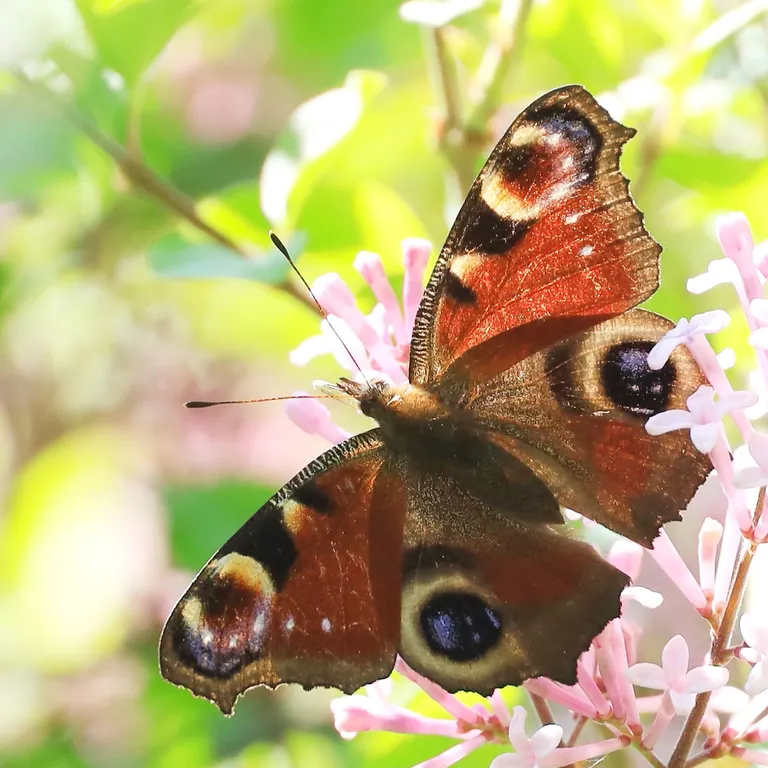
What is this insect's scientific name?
Aglais io
